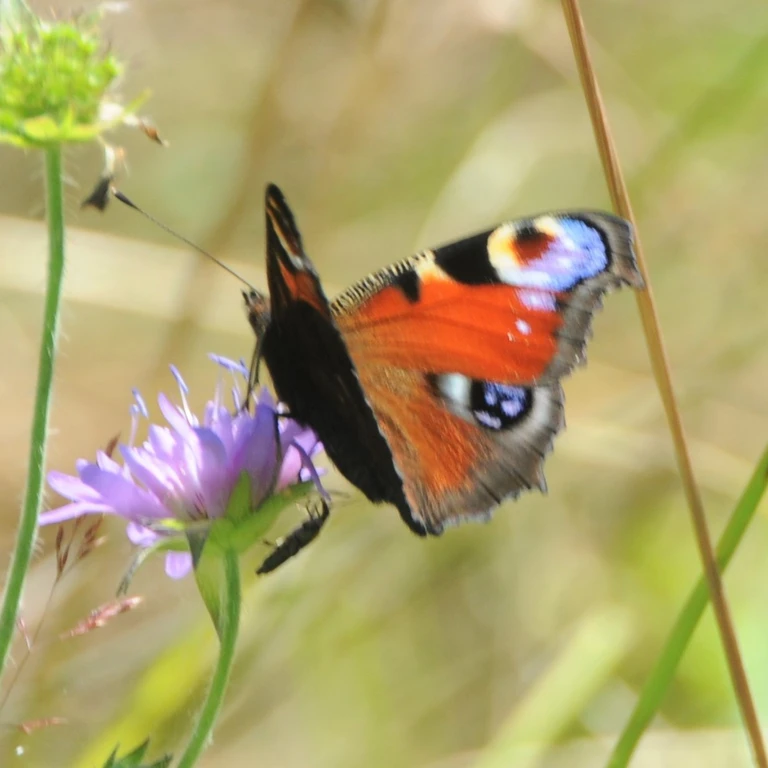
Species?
Aglais io
